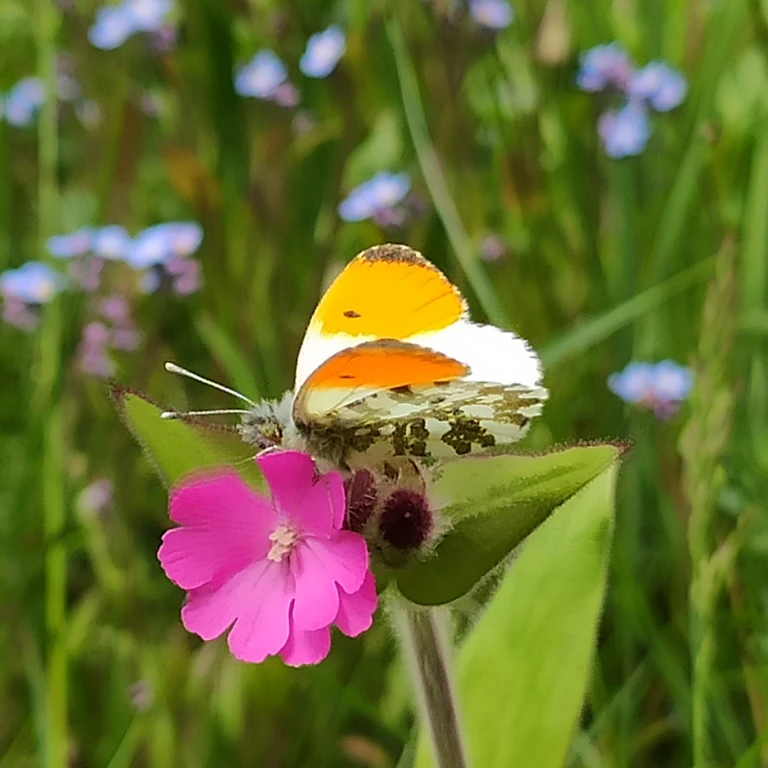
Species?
Anthocharis cardamines
